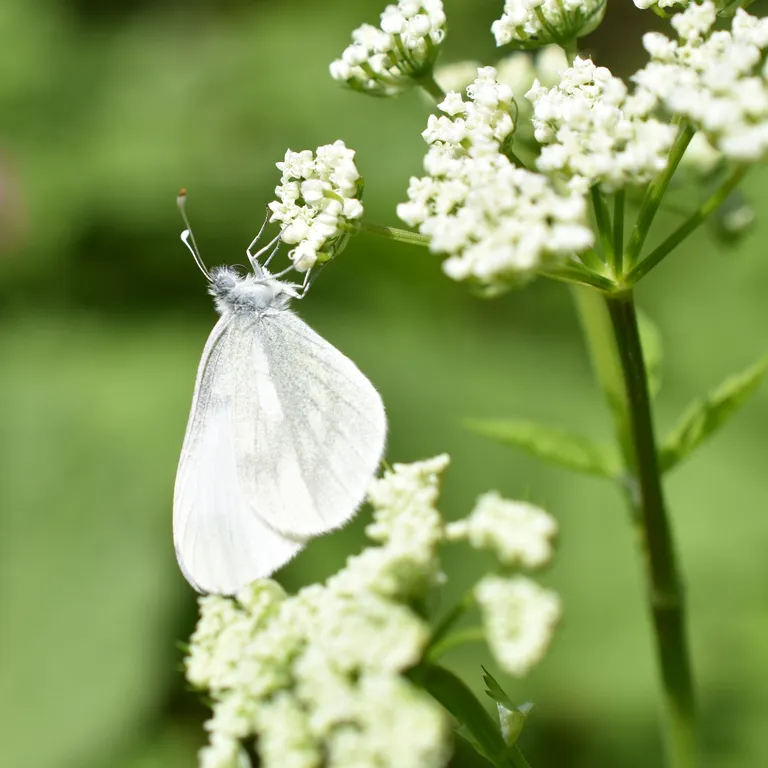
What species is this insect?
Leptidea sinapis/juvernica
